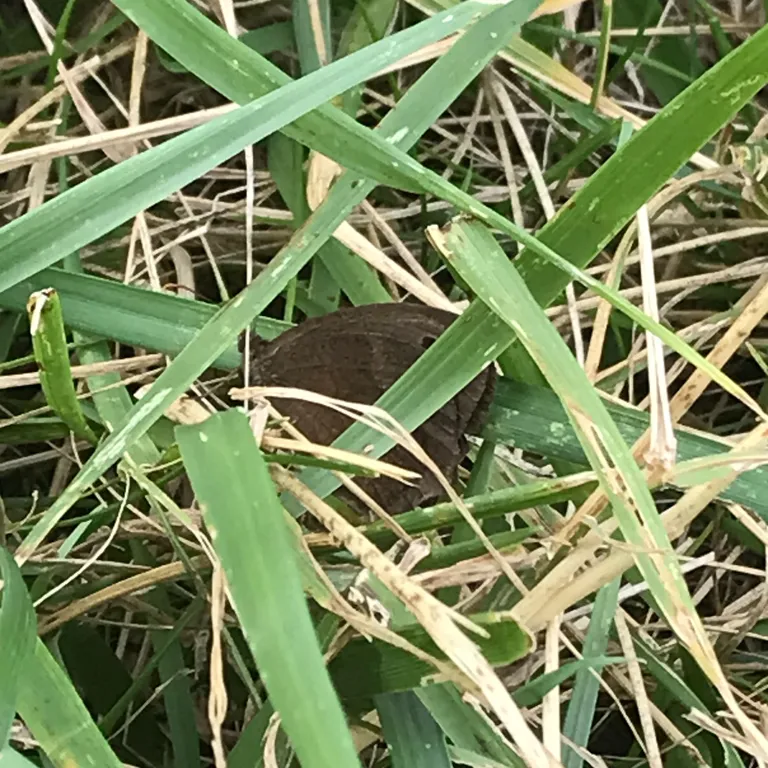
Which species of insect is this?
Minois dryas
